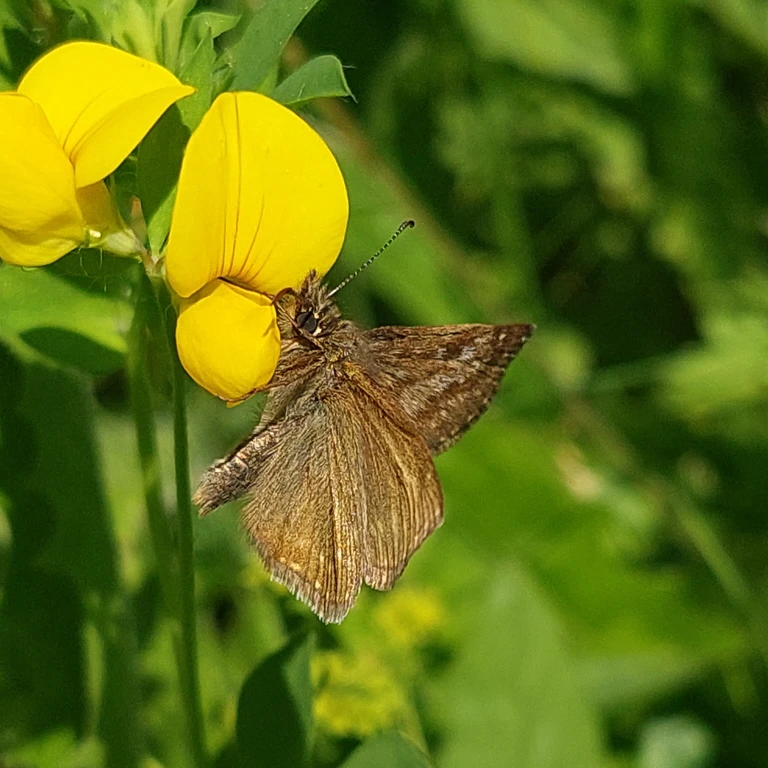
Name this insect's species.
Erynnis tages
